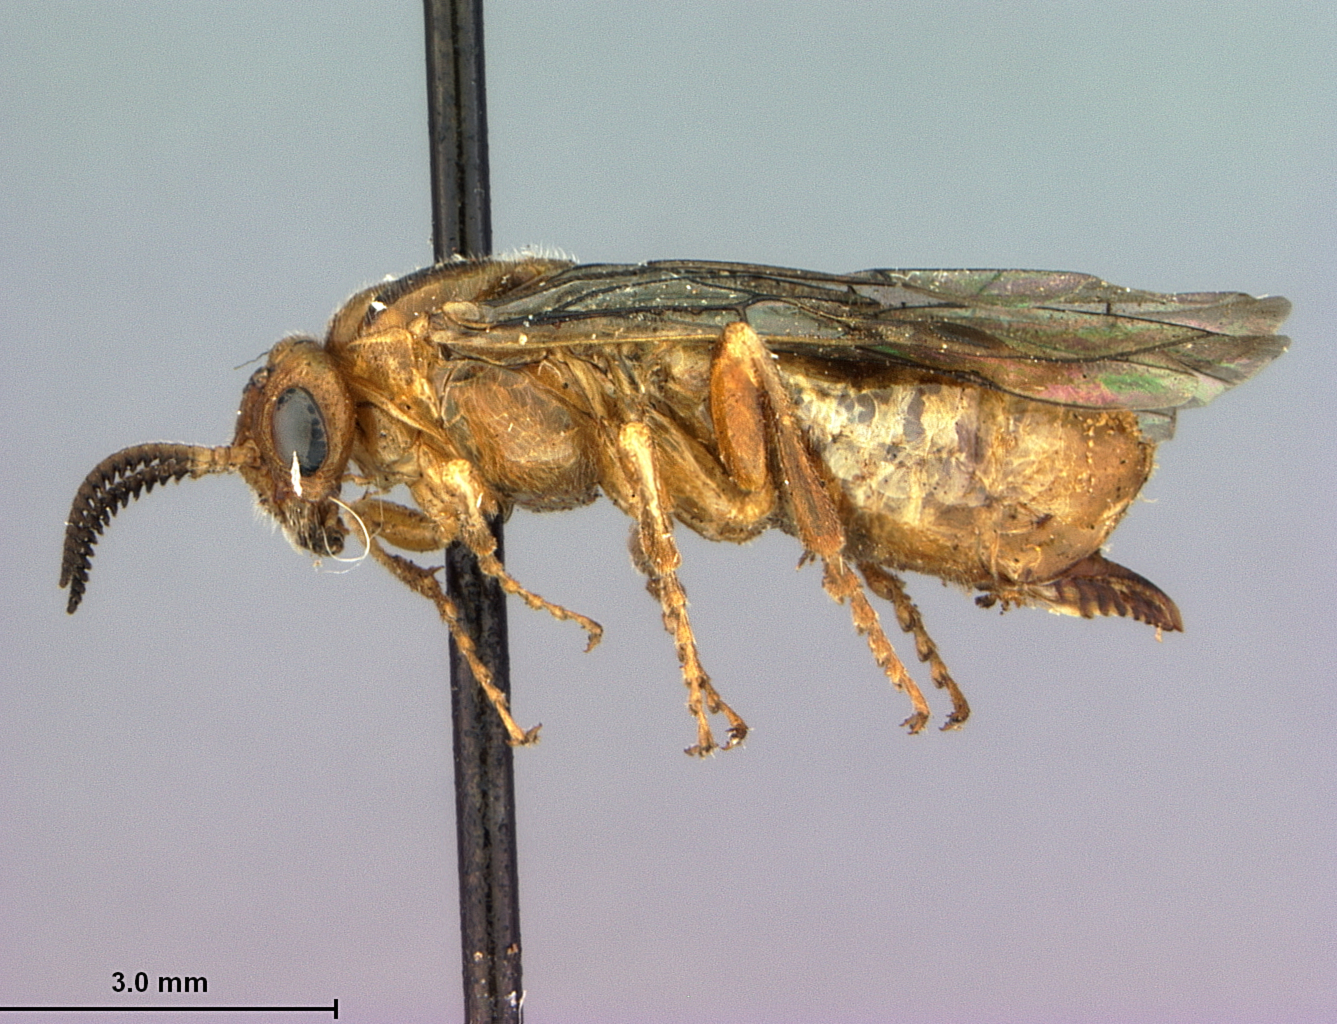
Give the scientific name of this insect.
Neodiprion autumnalis
